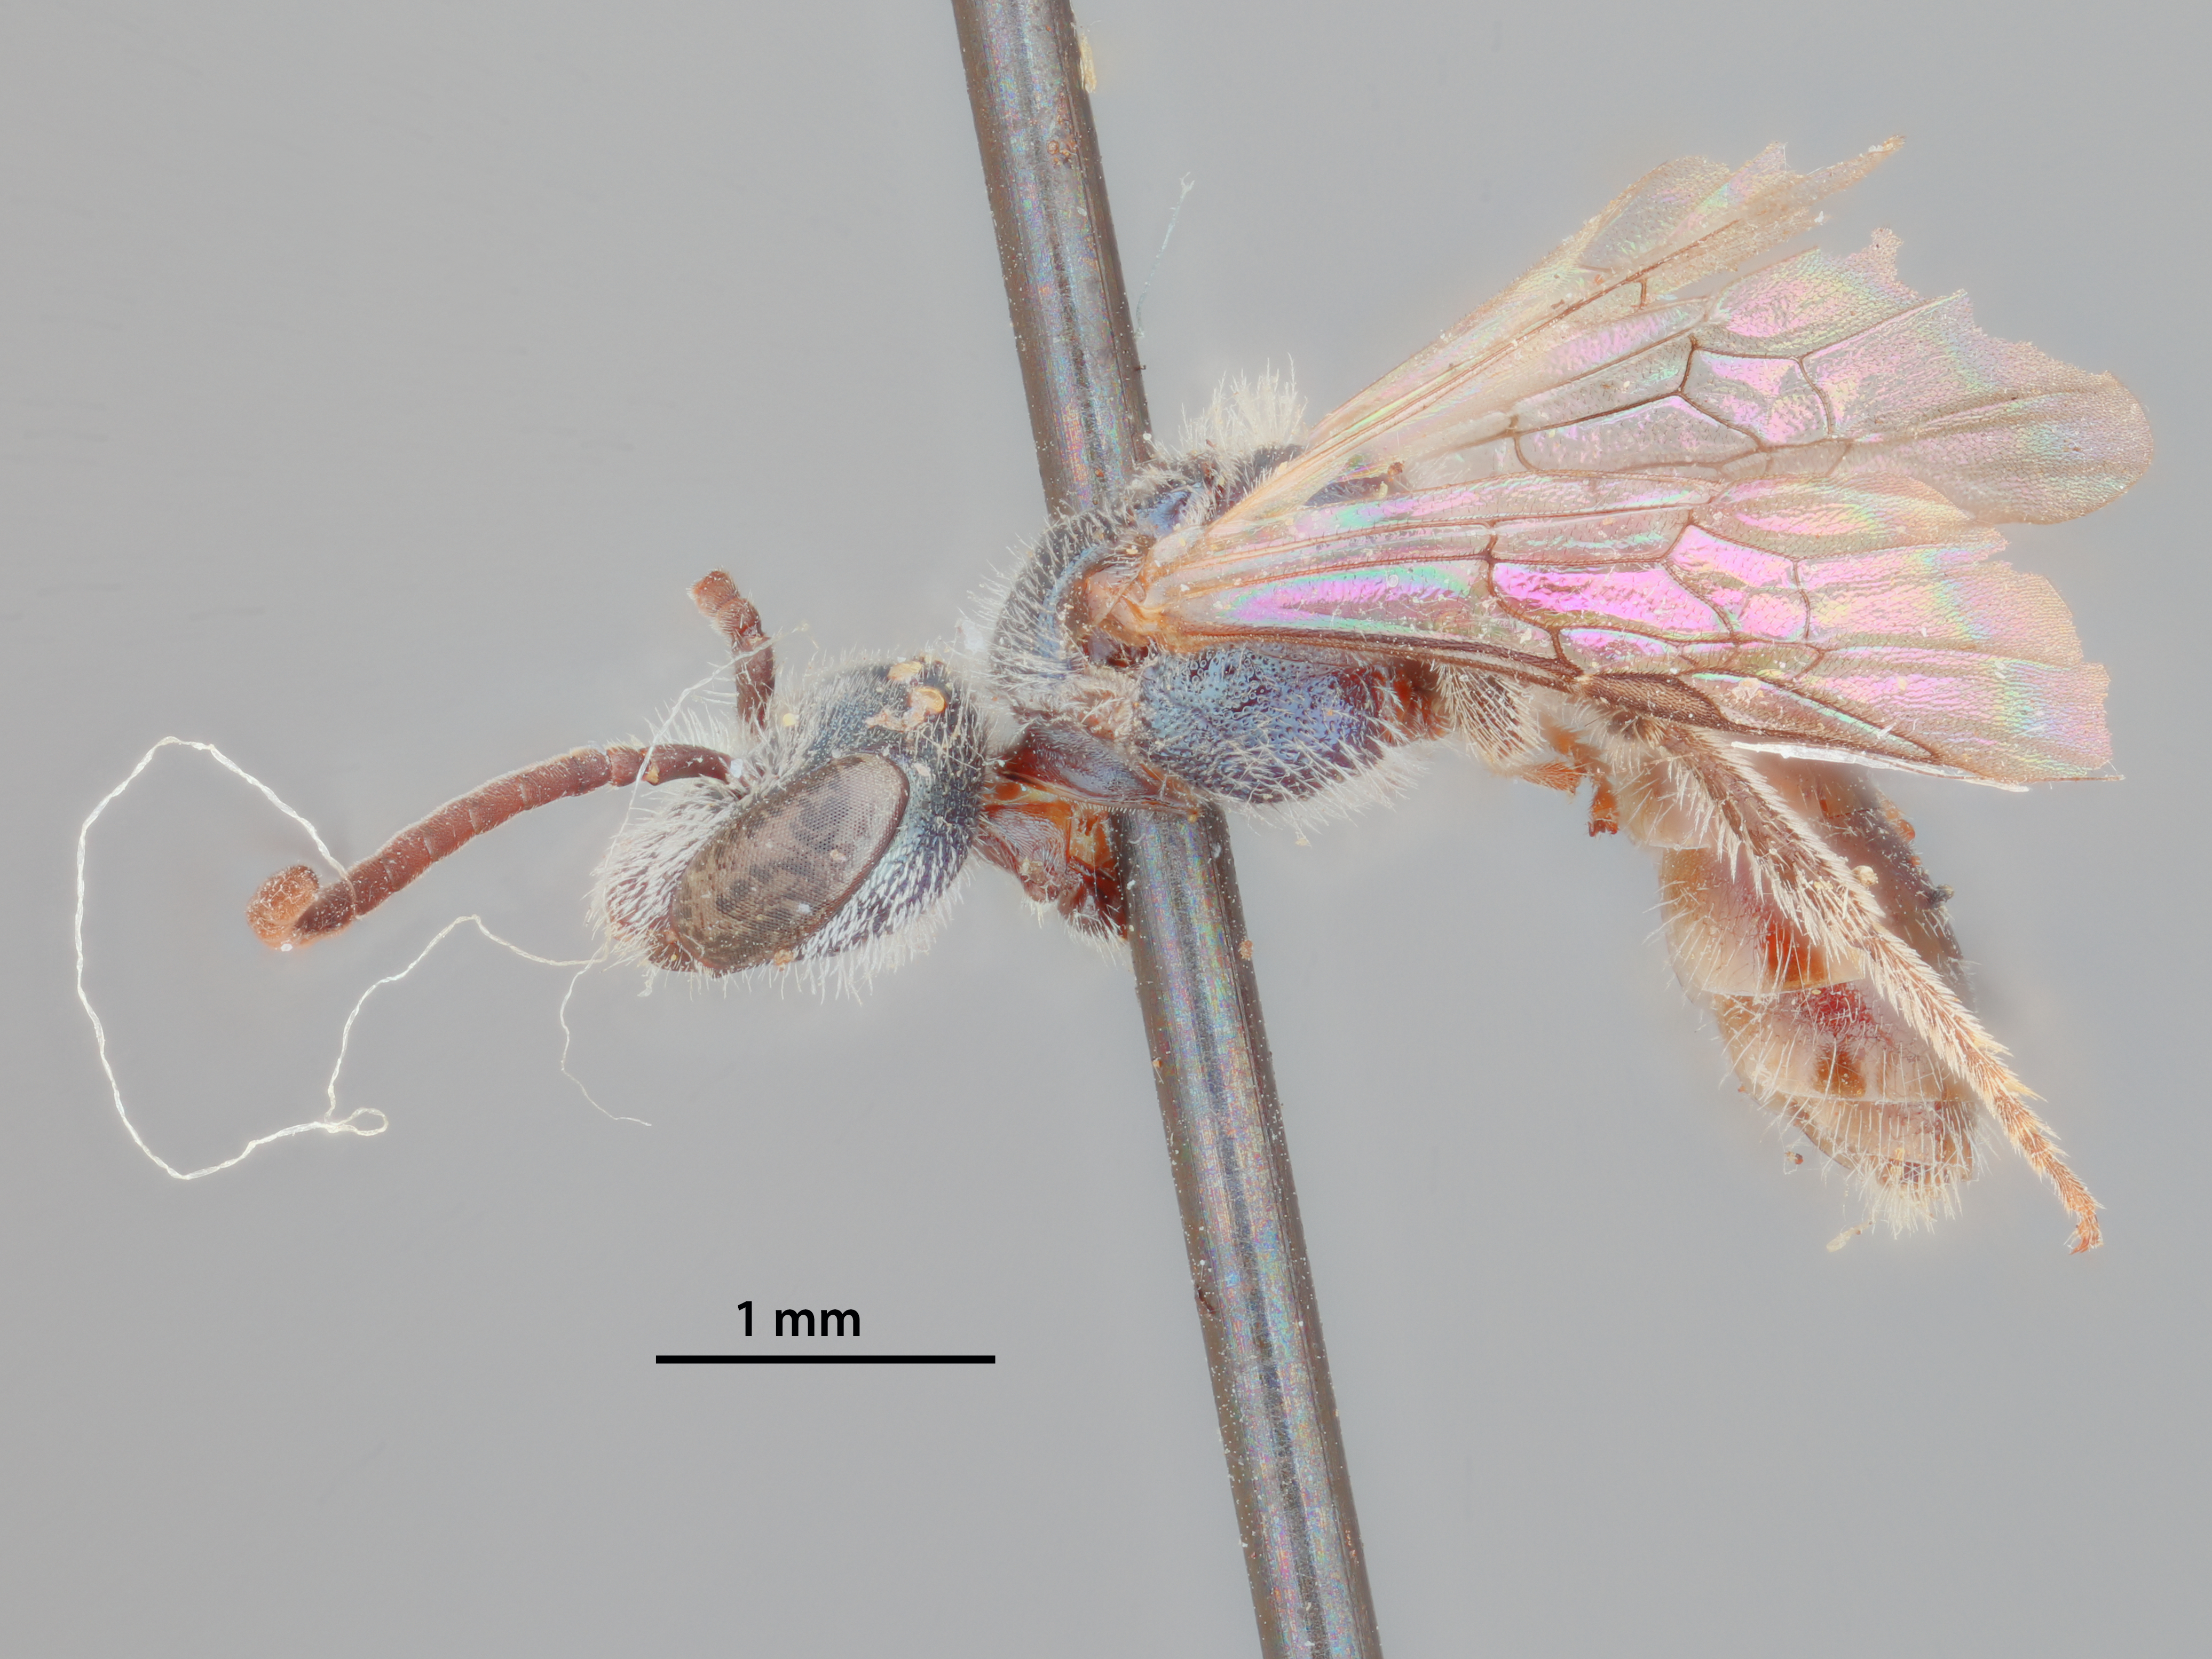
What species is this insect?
Halictus lepidii
